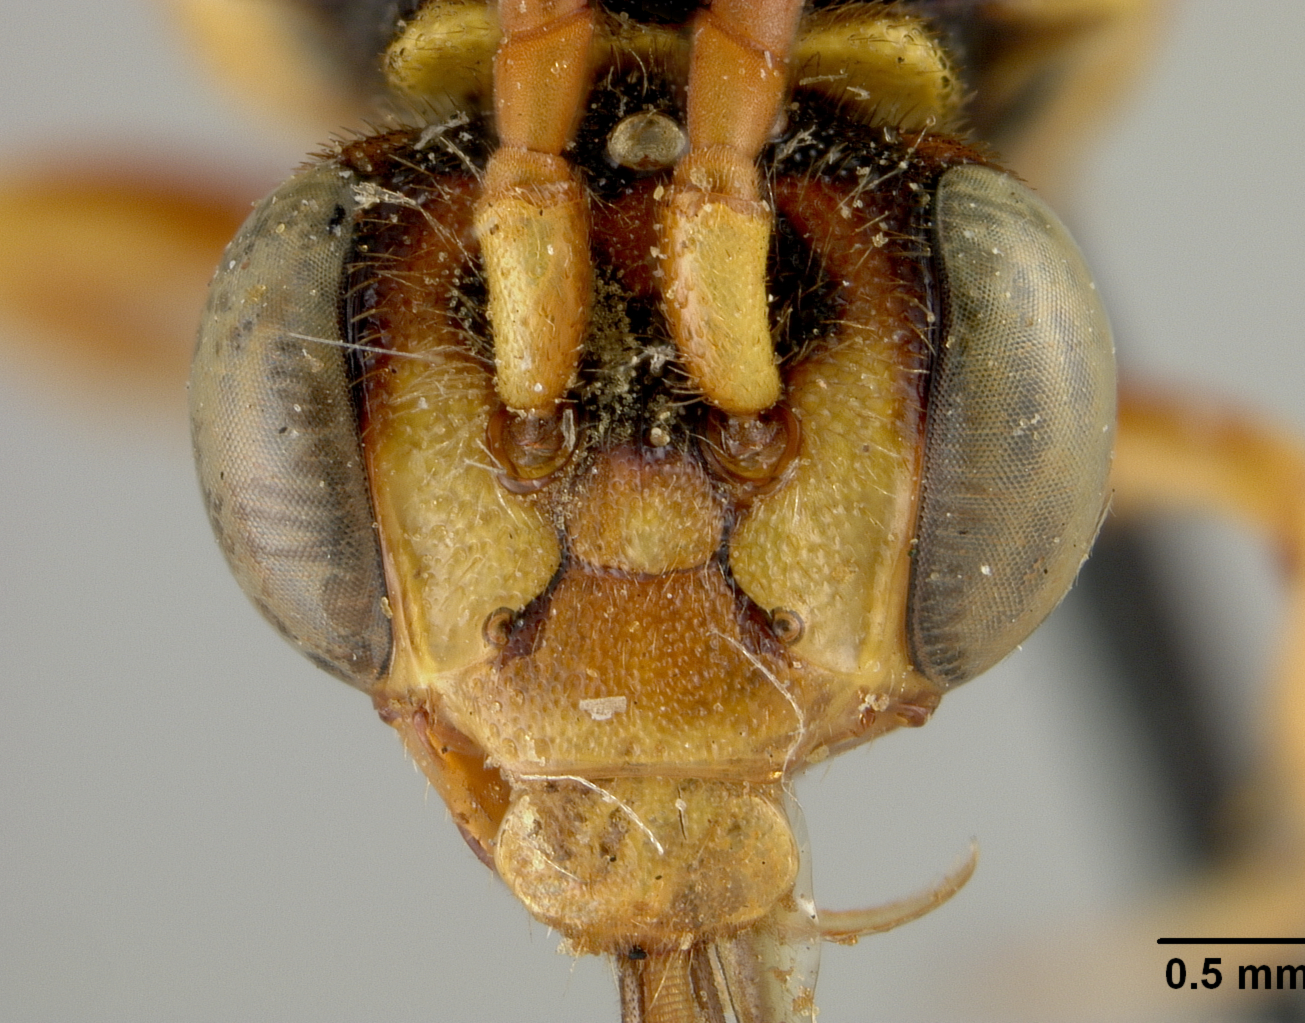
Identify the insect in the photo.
Nomada perivincta
